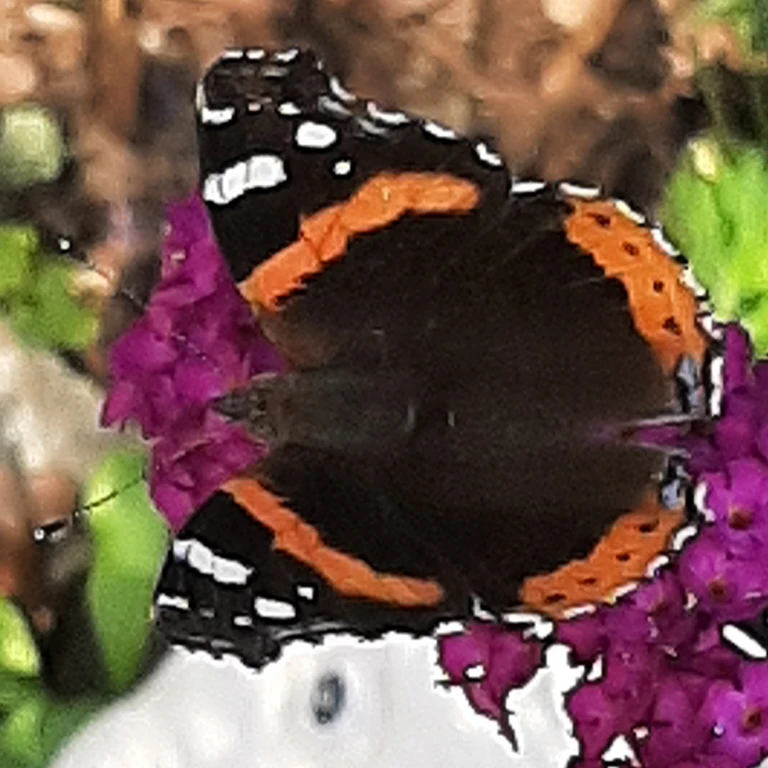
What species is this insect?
Vanessa atalanta
